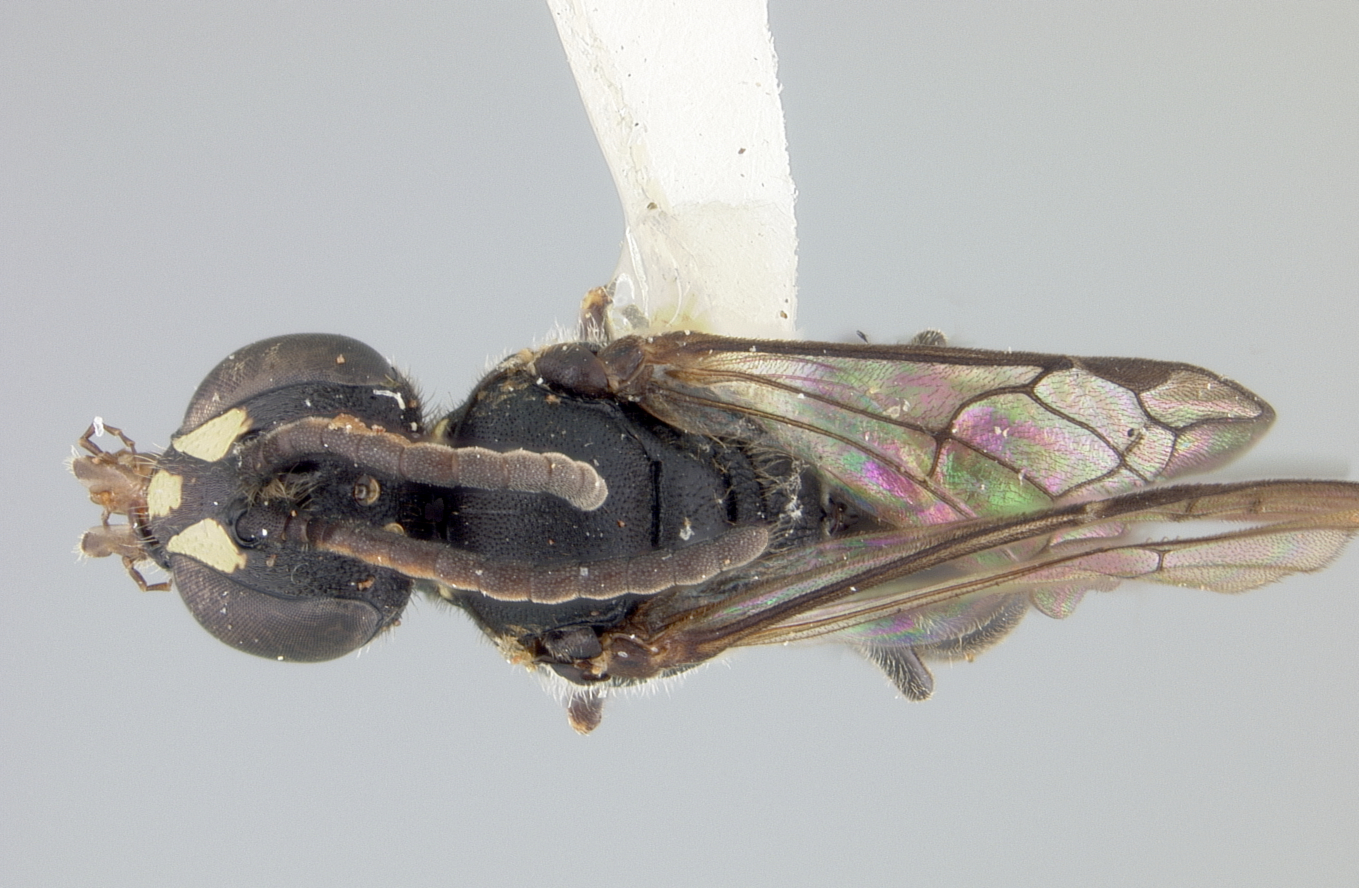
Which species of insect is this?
Hylaeus yatsumatsui
